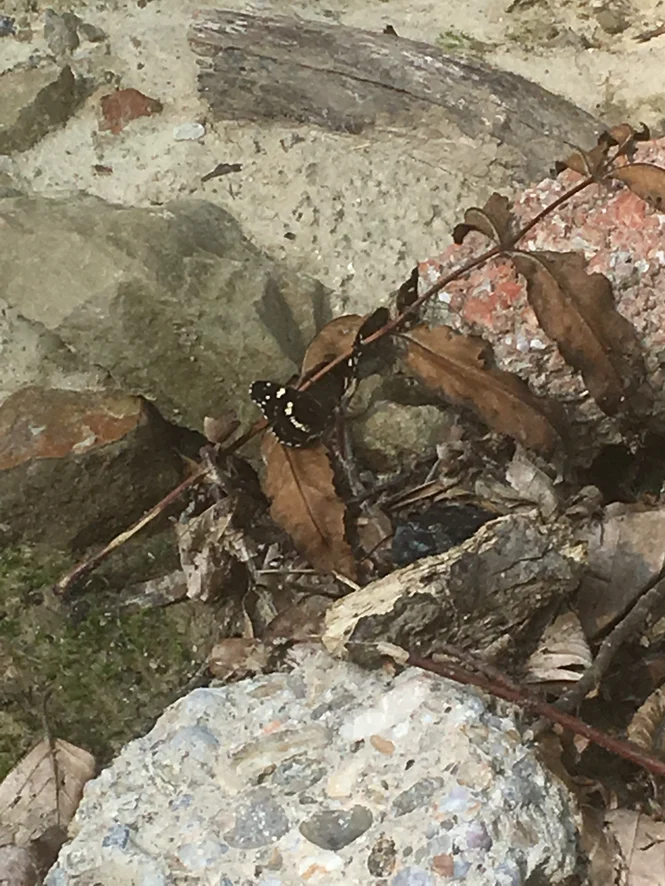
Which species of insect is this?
Araschnia levana
